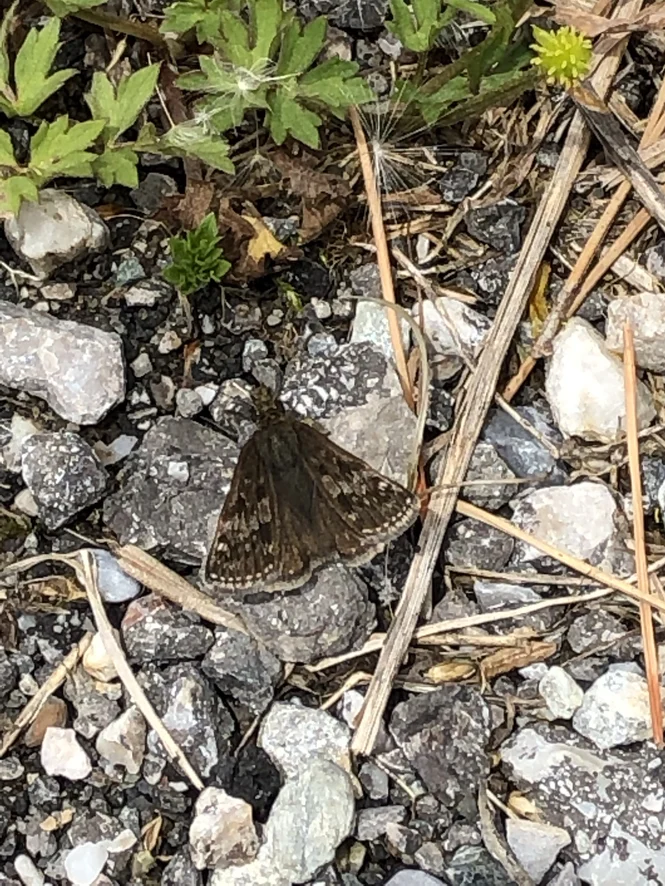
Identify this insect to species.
Erynnis tages
